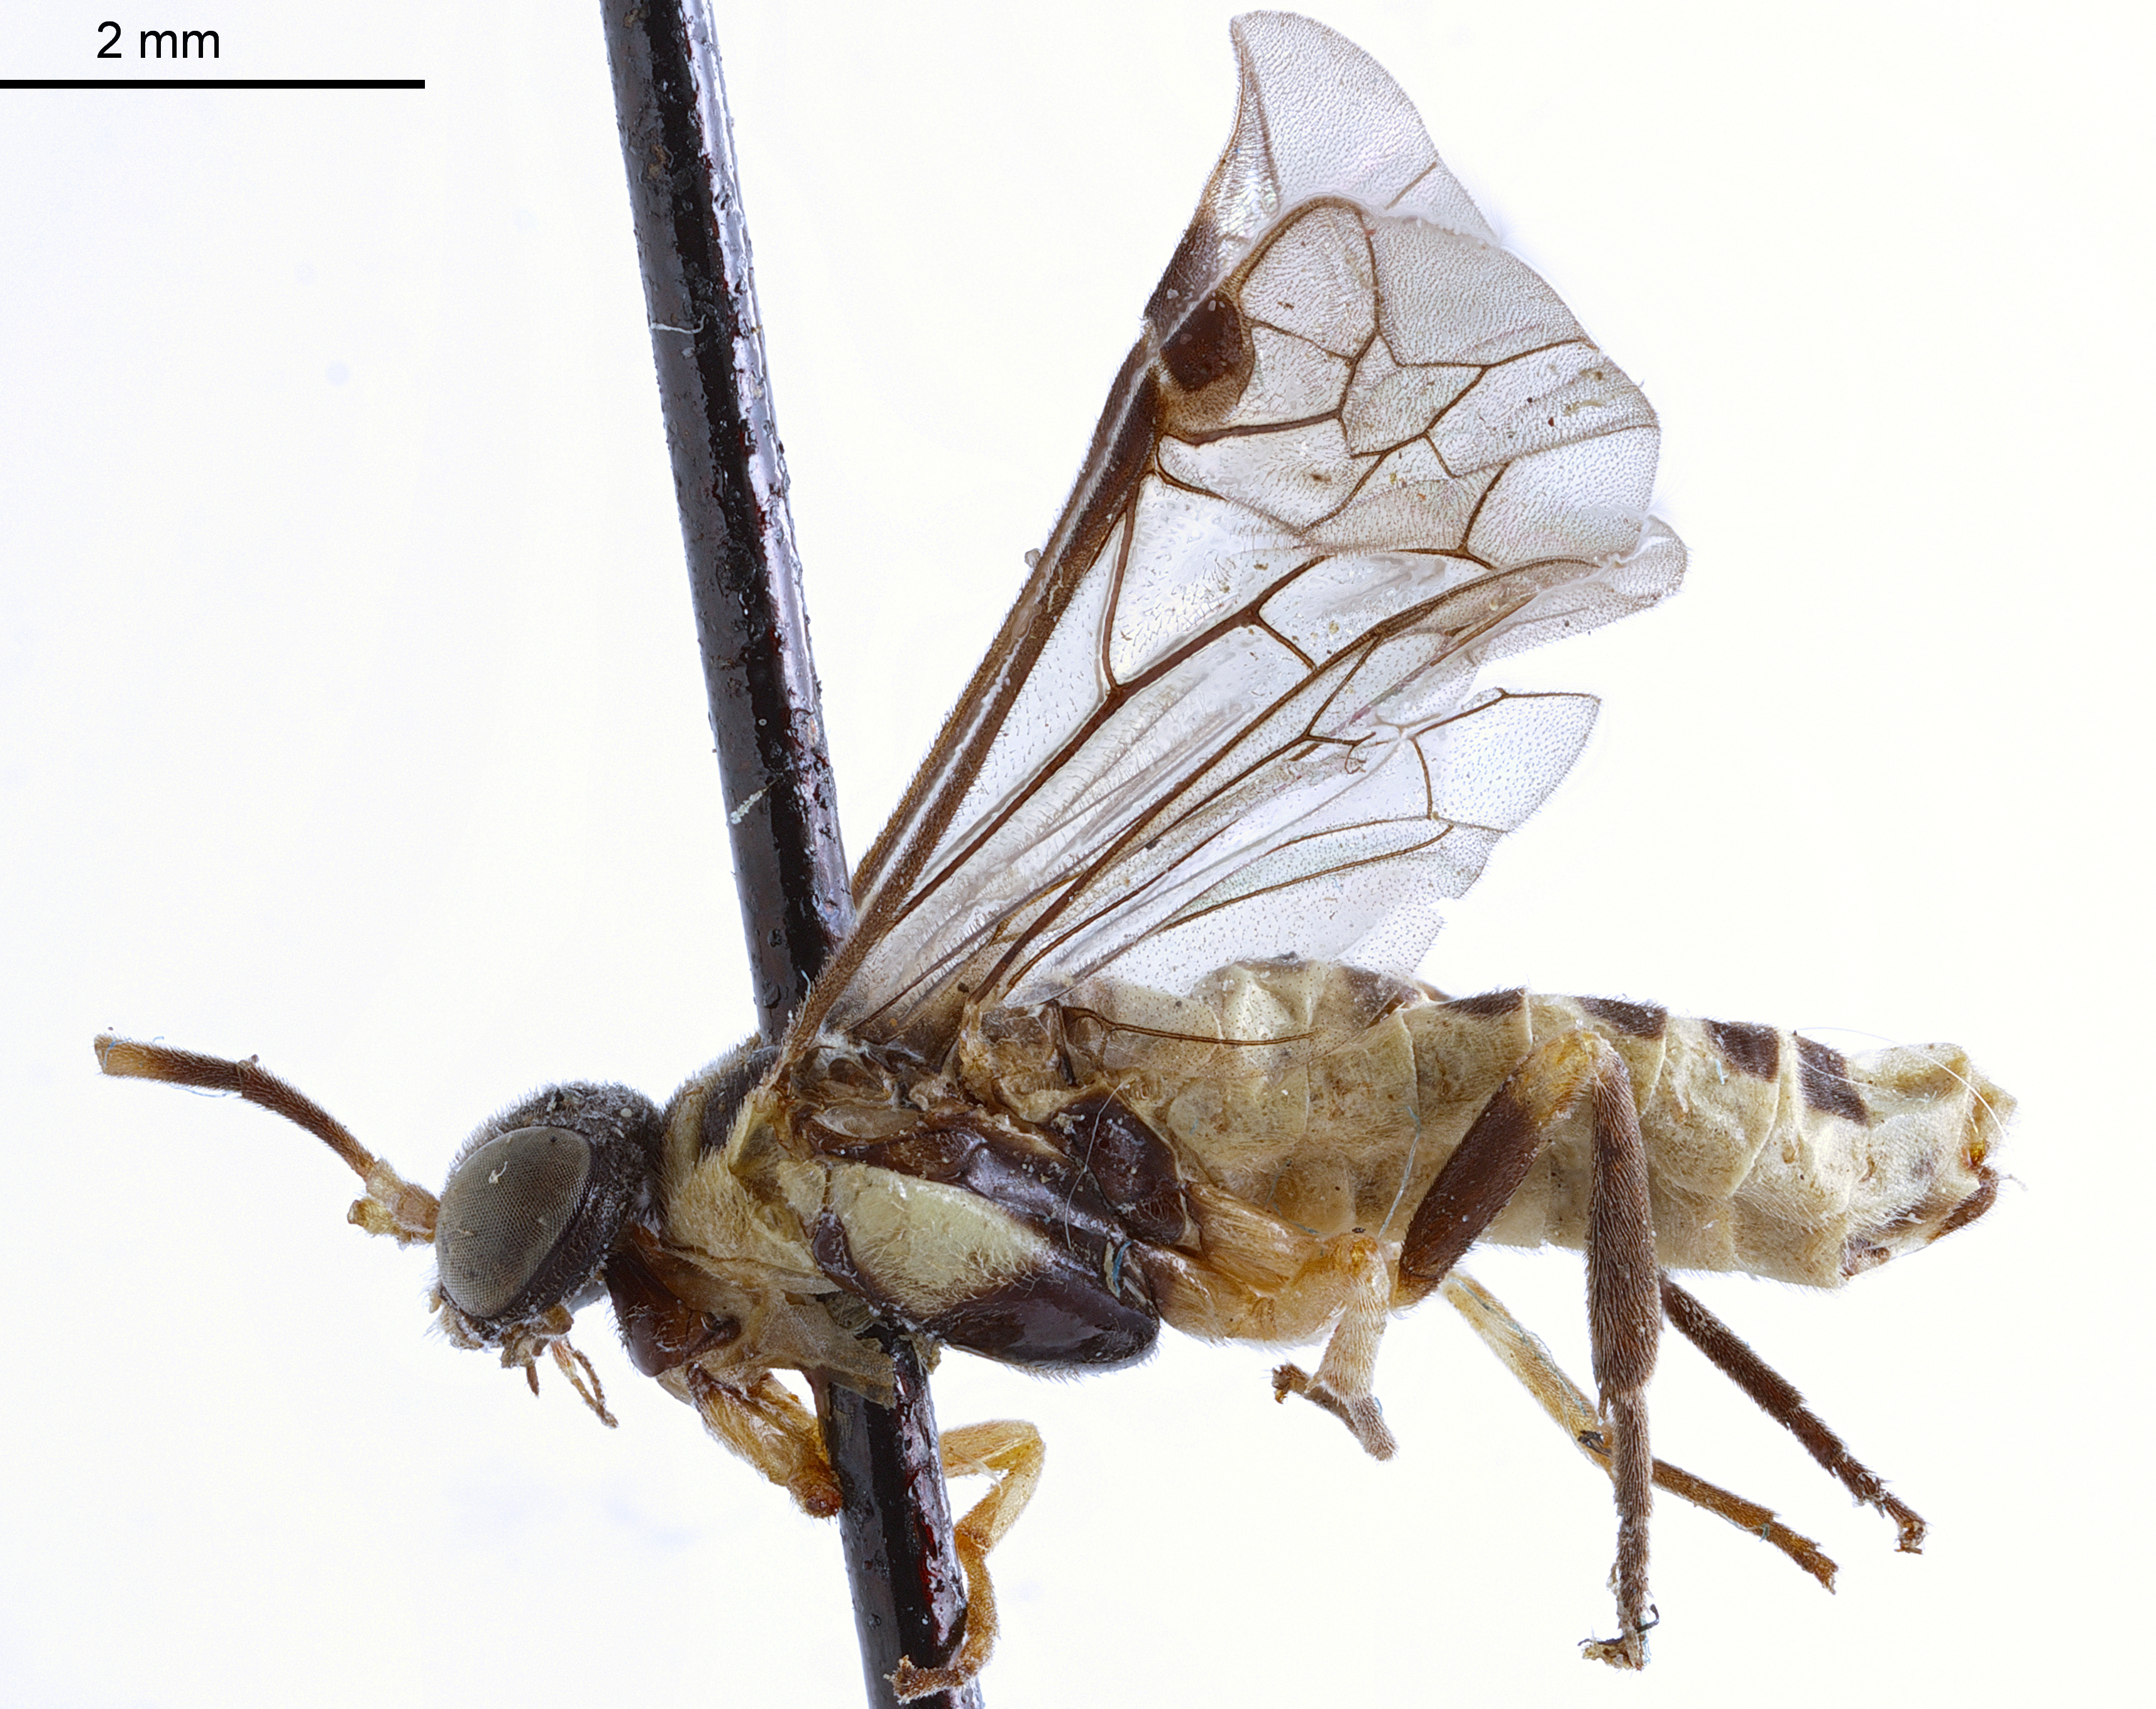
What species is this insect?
Neothrinax pallidicornis
